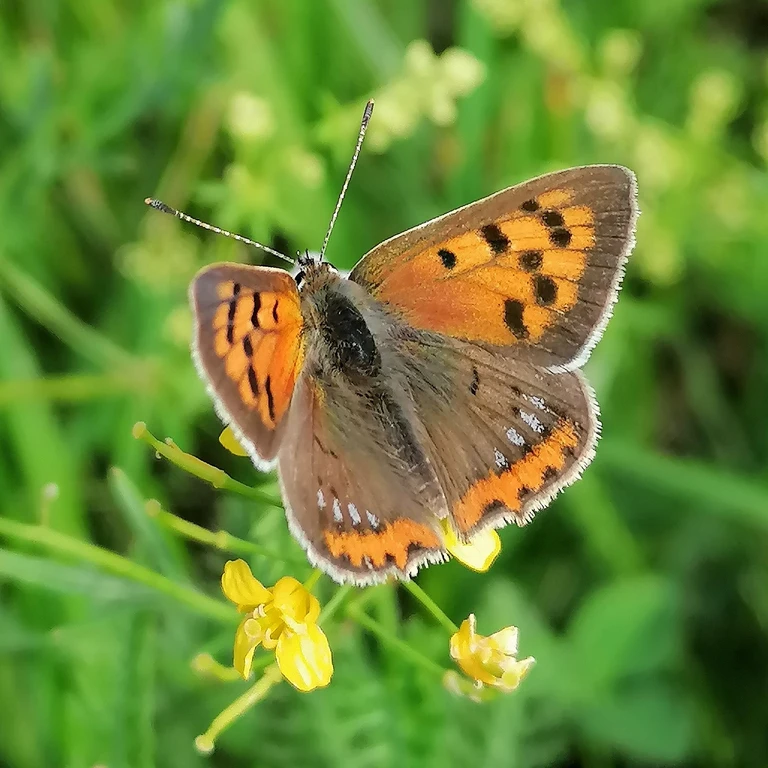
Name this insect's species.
Lycaena phlaeas
